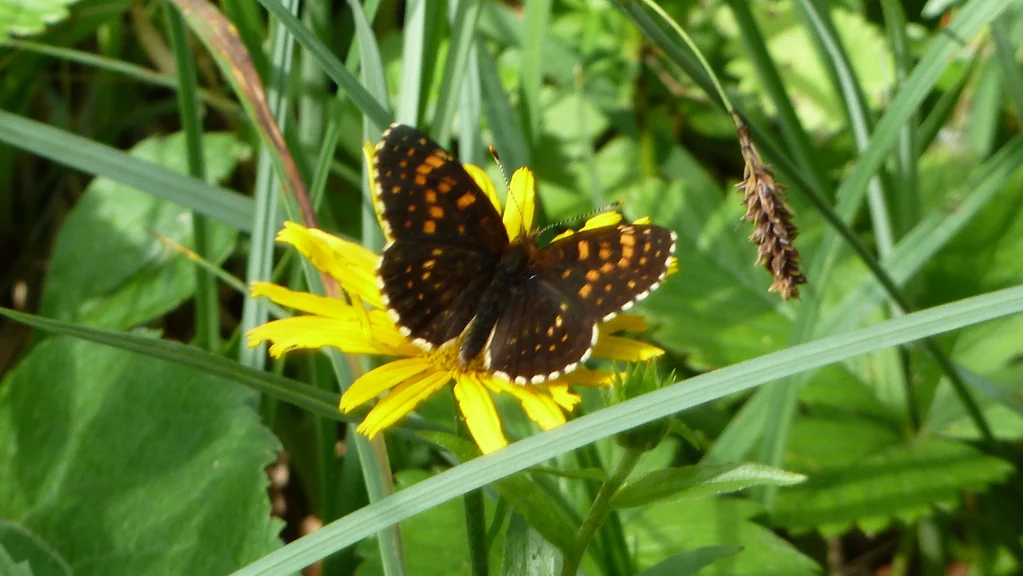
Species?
Melitaea diamina
